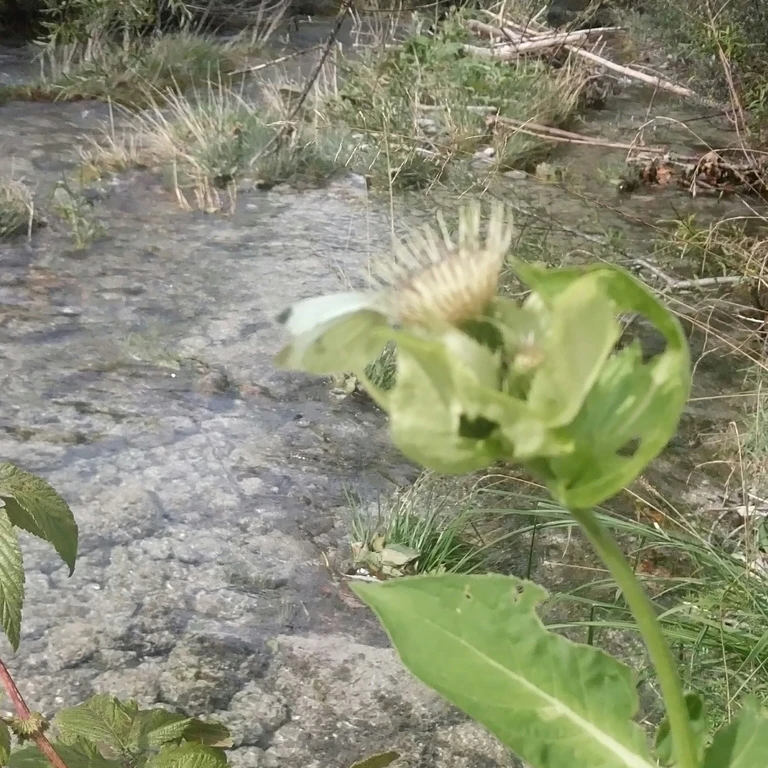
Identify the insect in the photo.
Pieris rapae
